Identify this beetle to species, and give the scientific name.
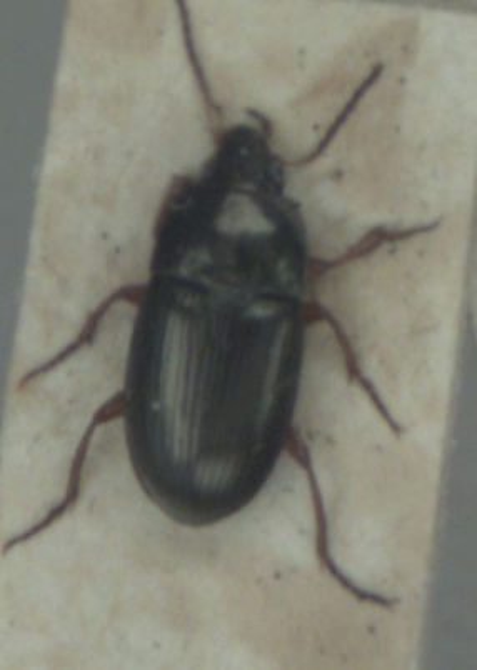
Amara familiaris
